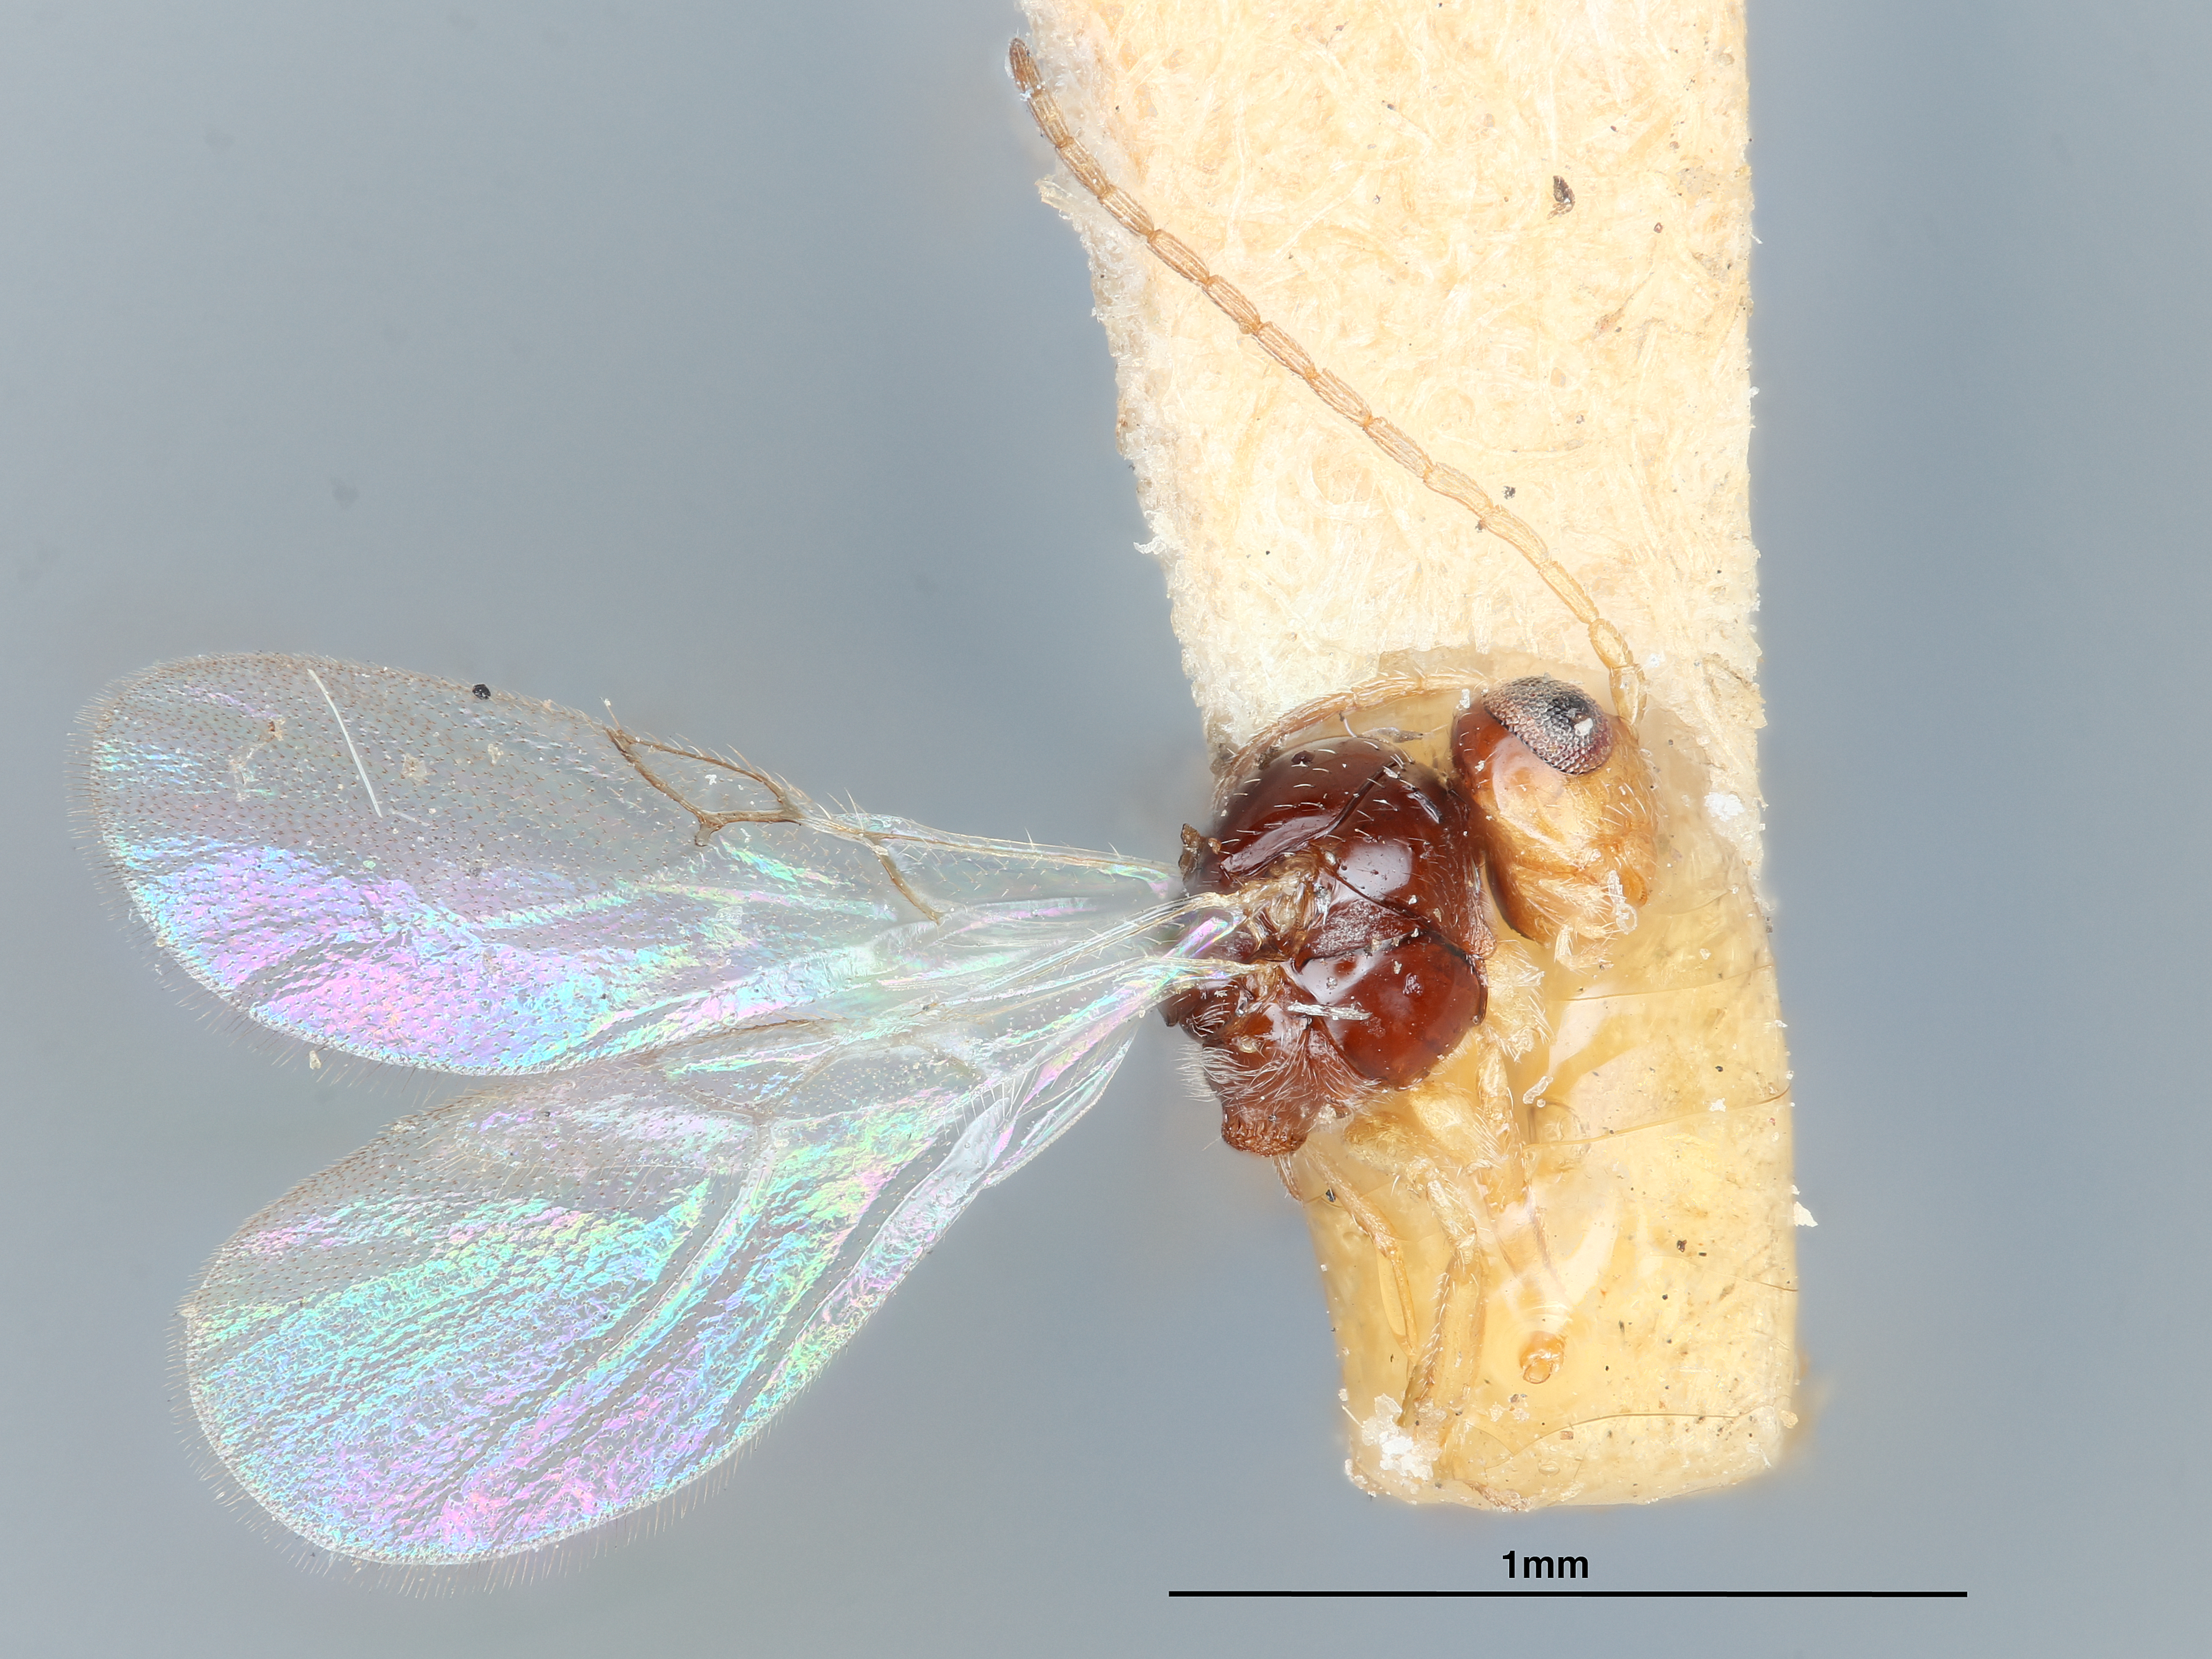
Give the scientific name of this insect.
Allotria xanthopsis
